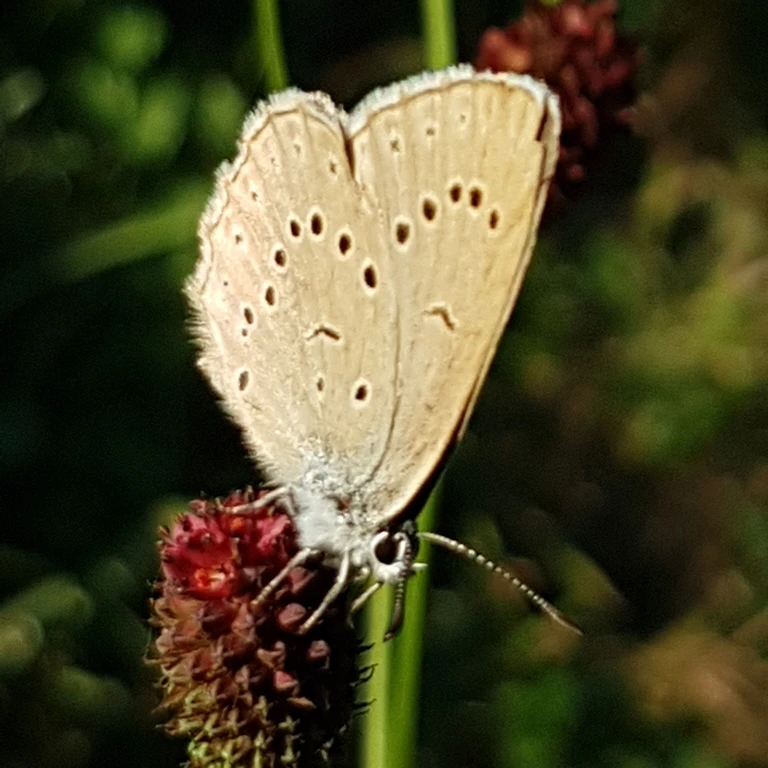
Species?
Phengaris teleius
